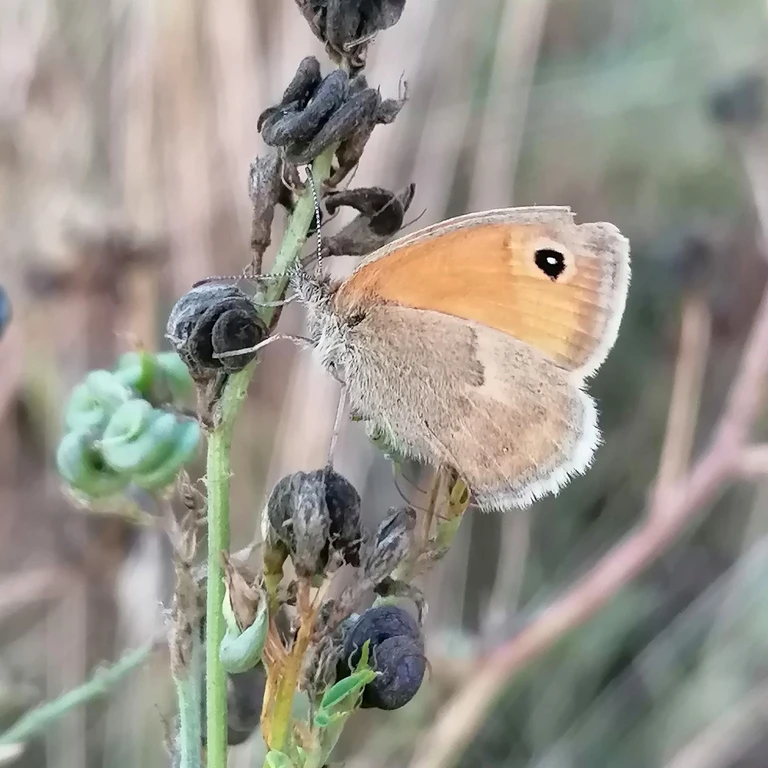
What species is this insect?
Coenonympha pamphilus
